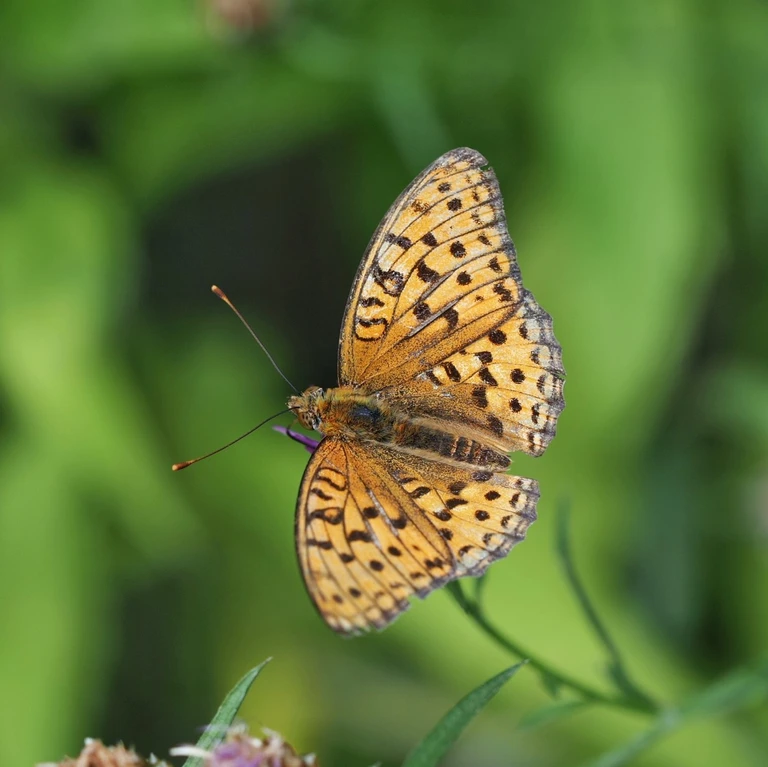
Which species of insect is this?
Fabriciana adippe
